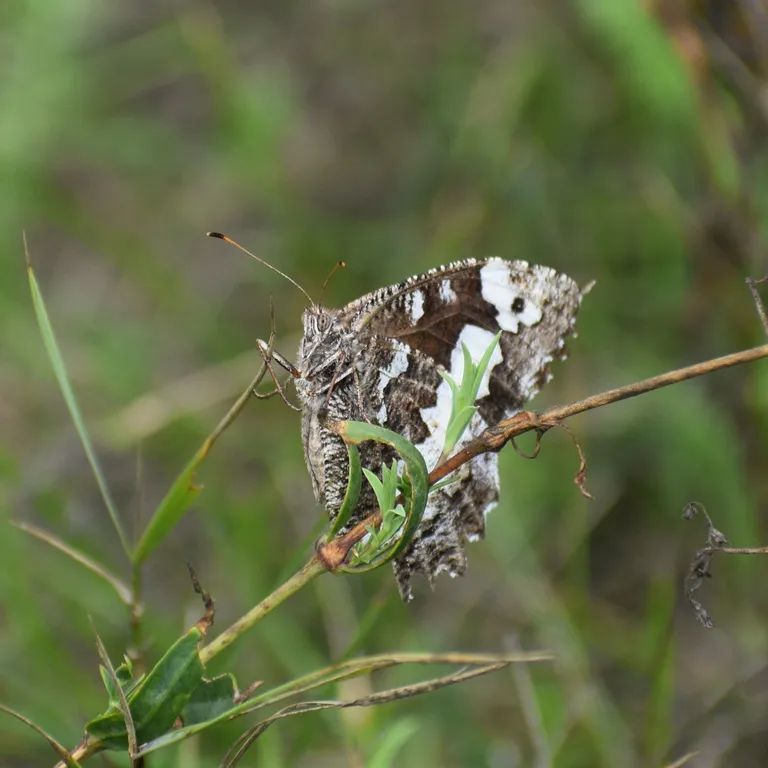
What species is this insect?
Brintesia circe
